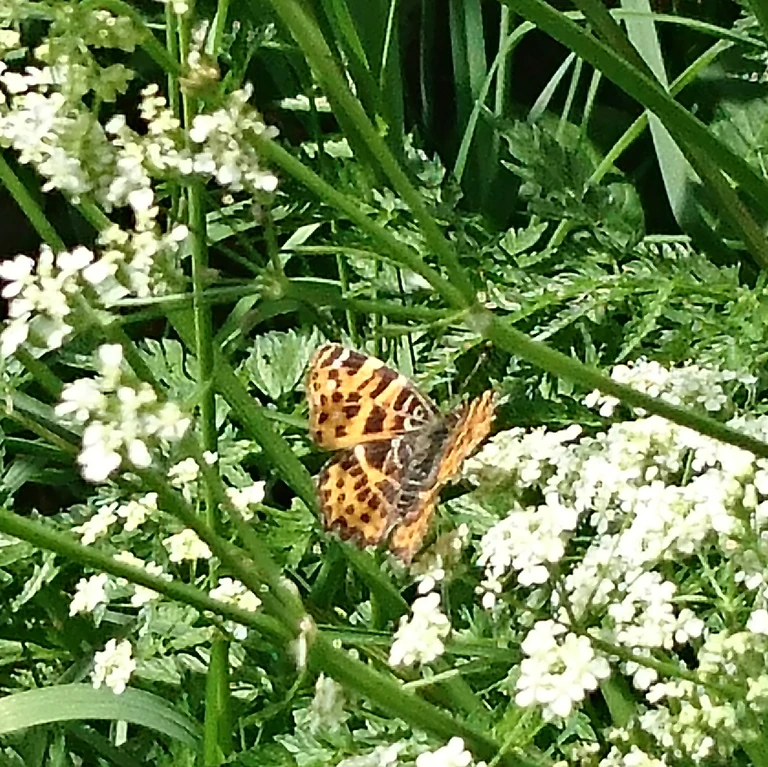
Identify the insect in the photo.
Araschnia levana
